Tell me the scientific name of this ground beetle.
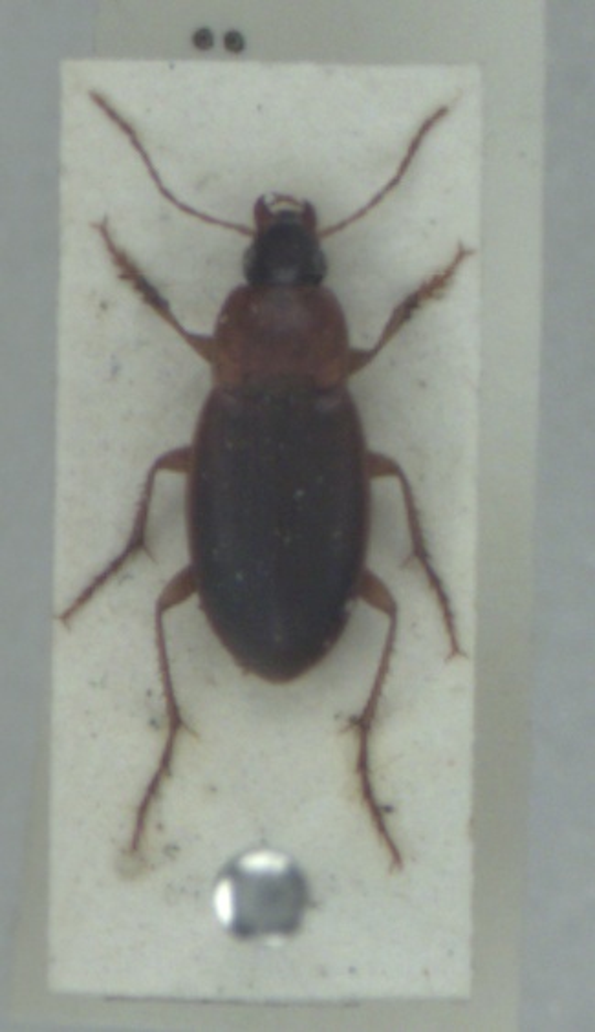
Calathus cinctus
